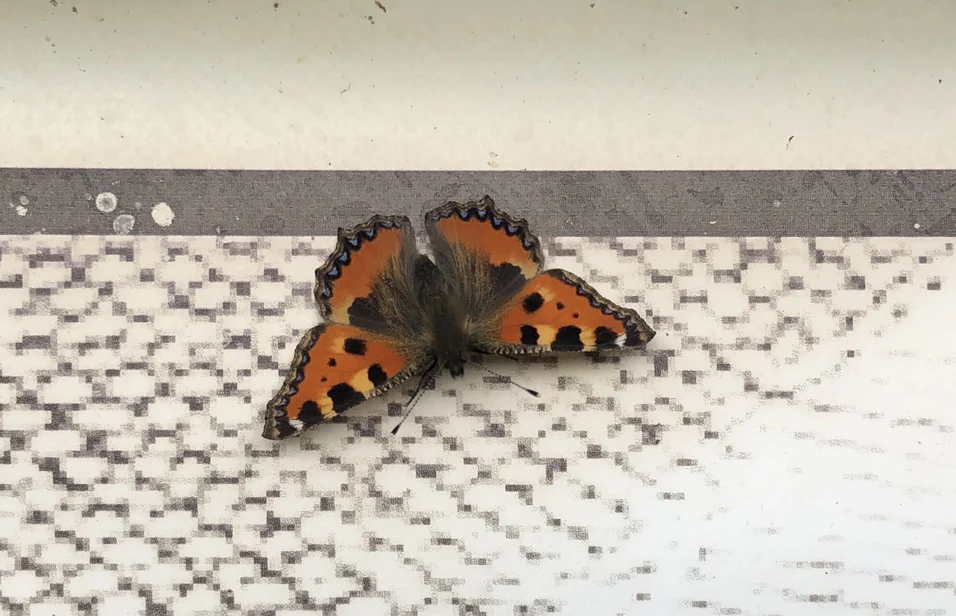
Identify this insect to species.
Aglais urticae
